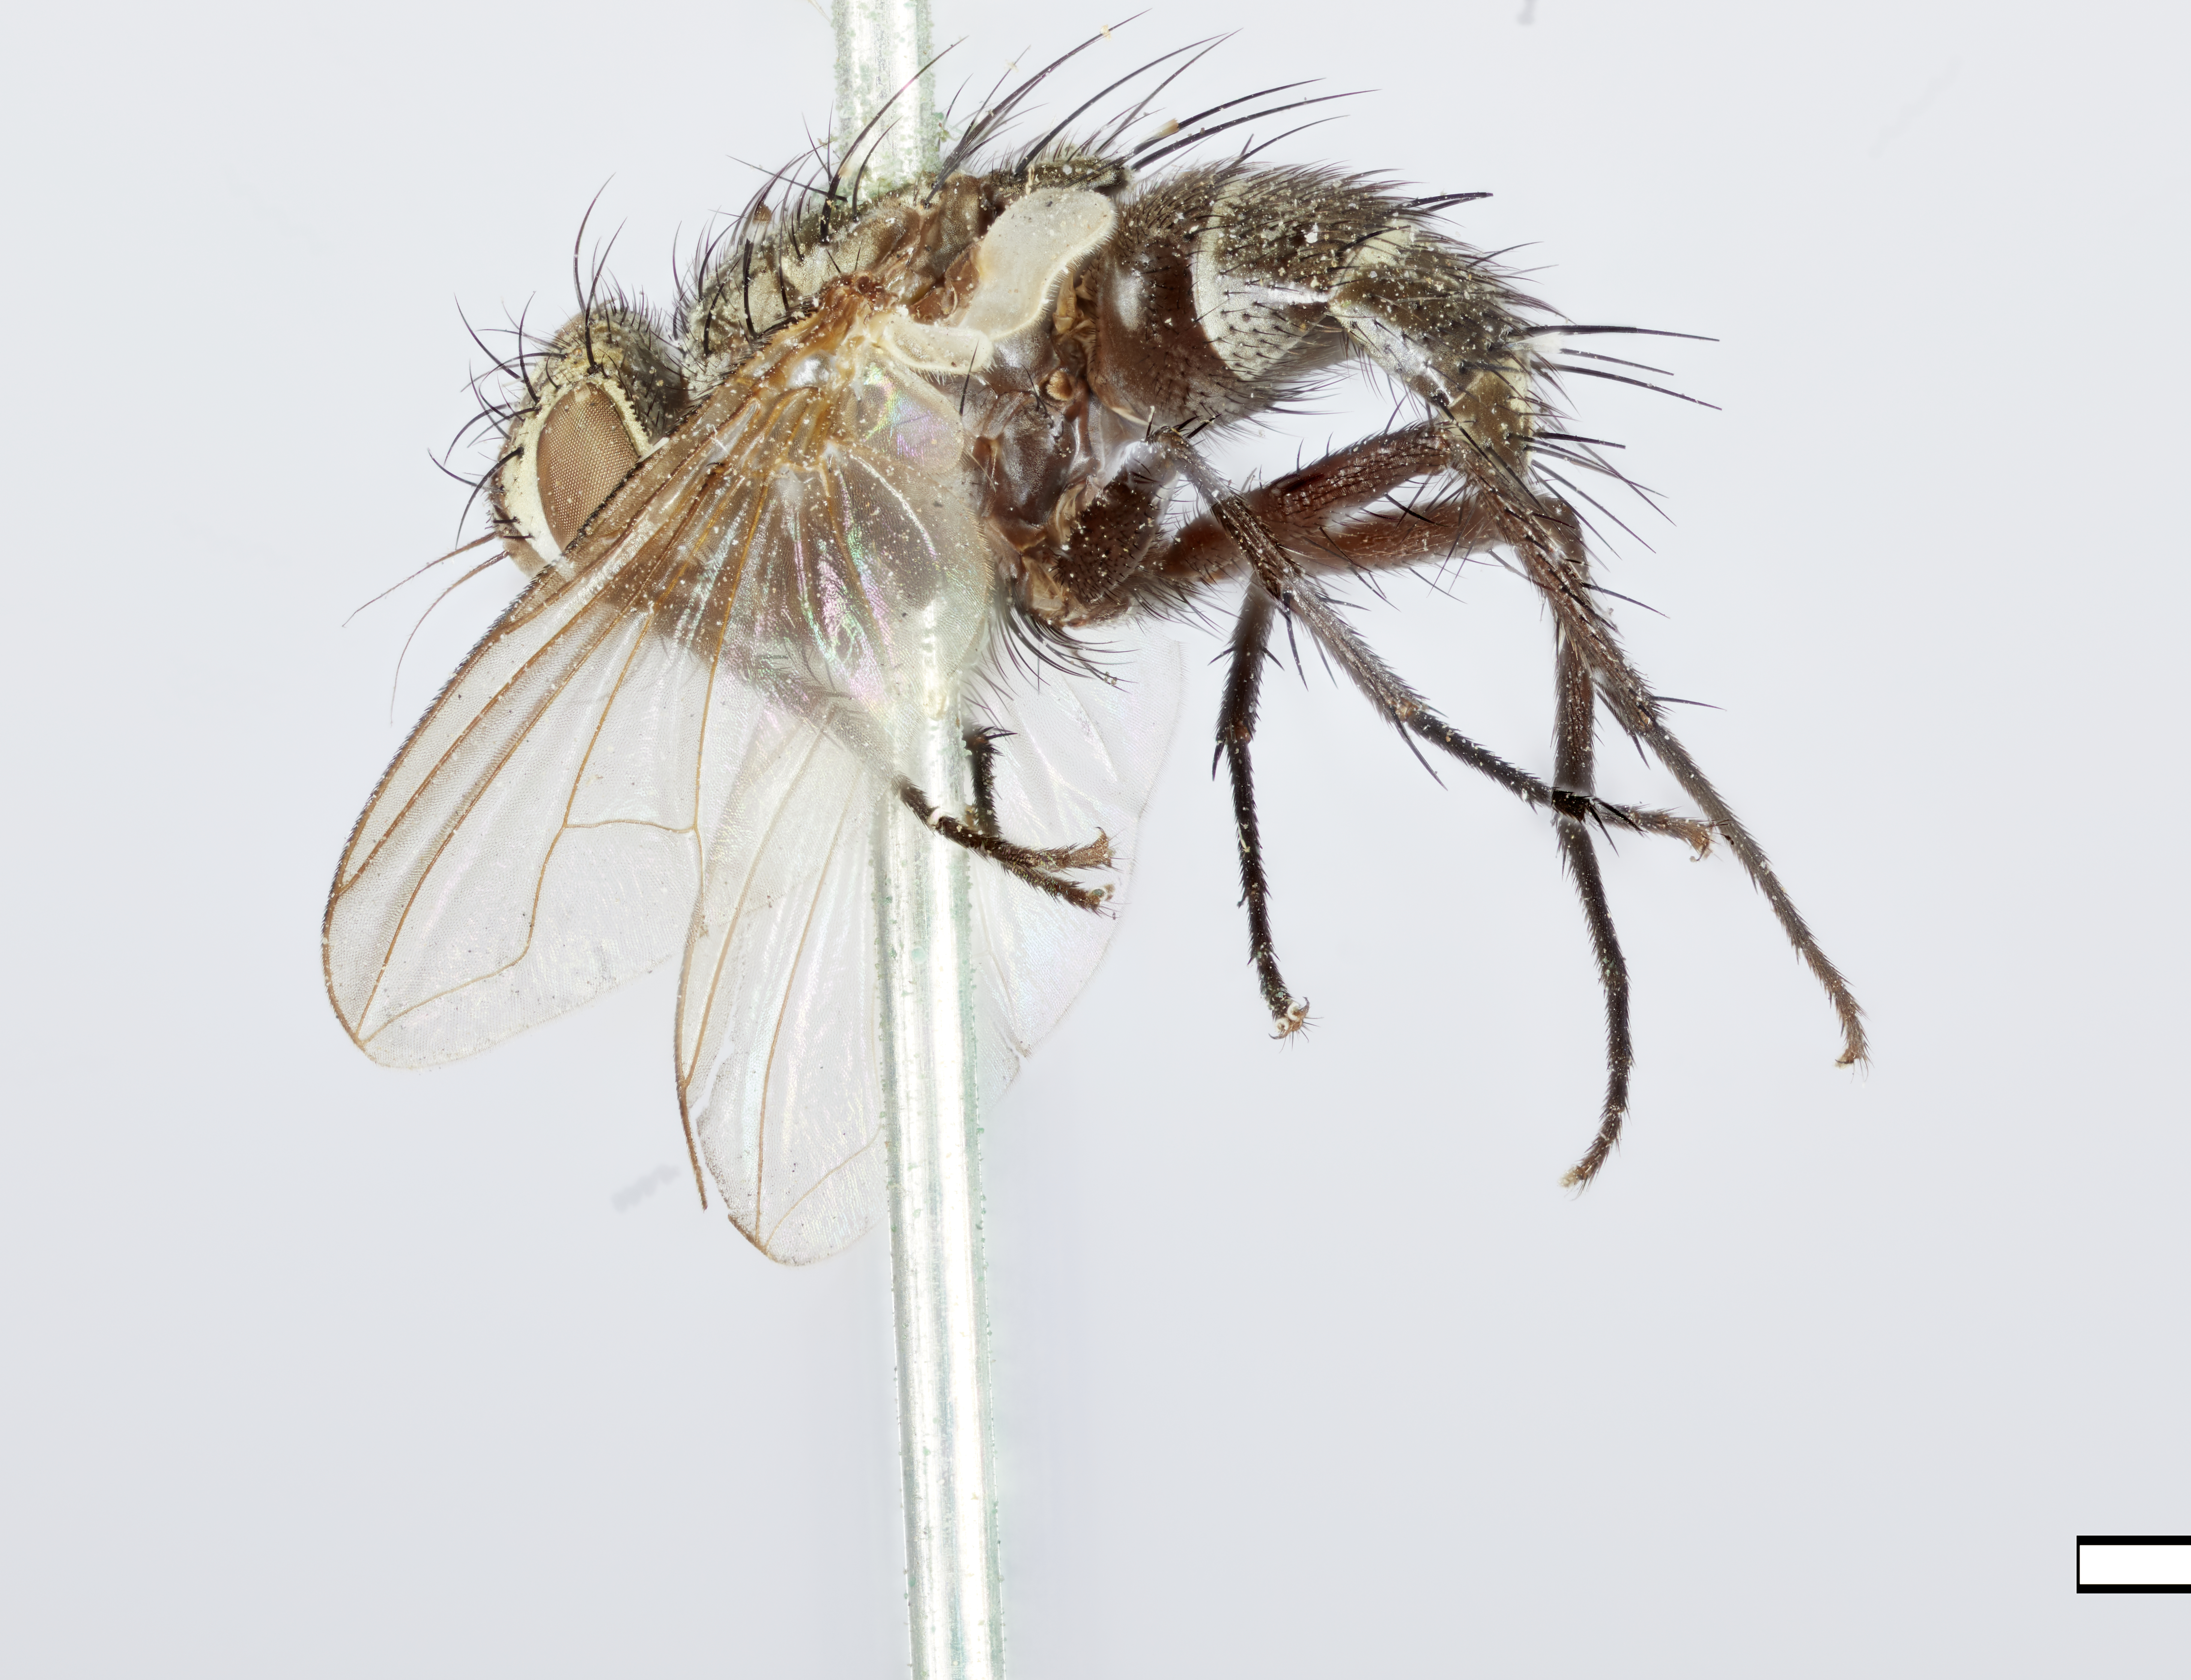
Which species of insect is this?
Hypostena variabilis
